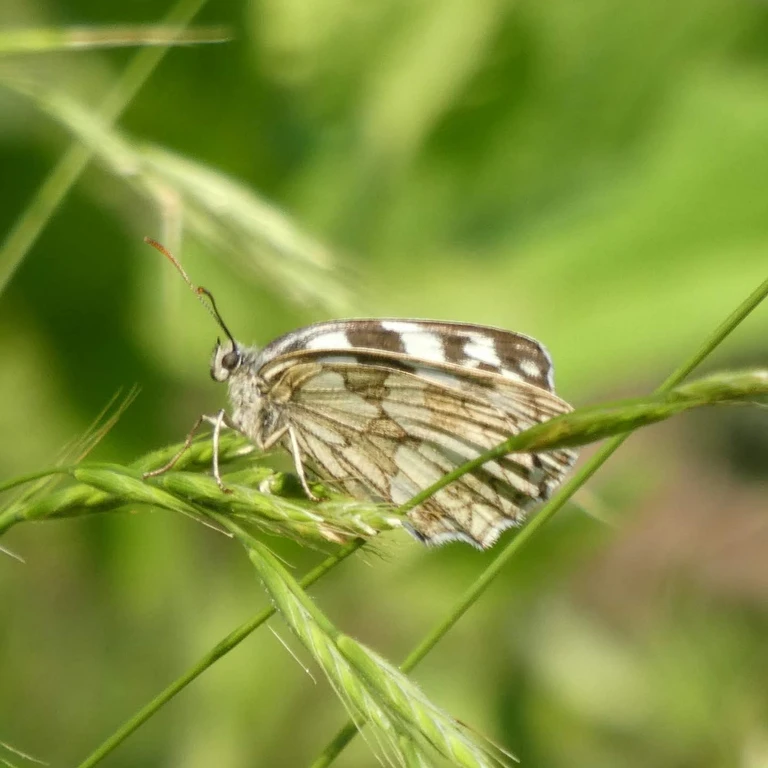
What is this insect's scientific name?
Melanargia galathea
